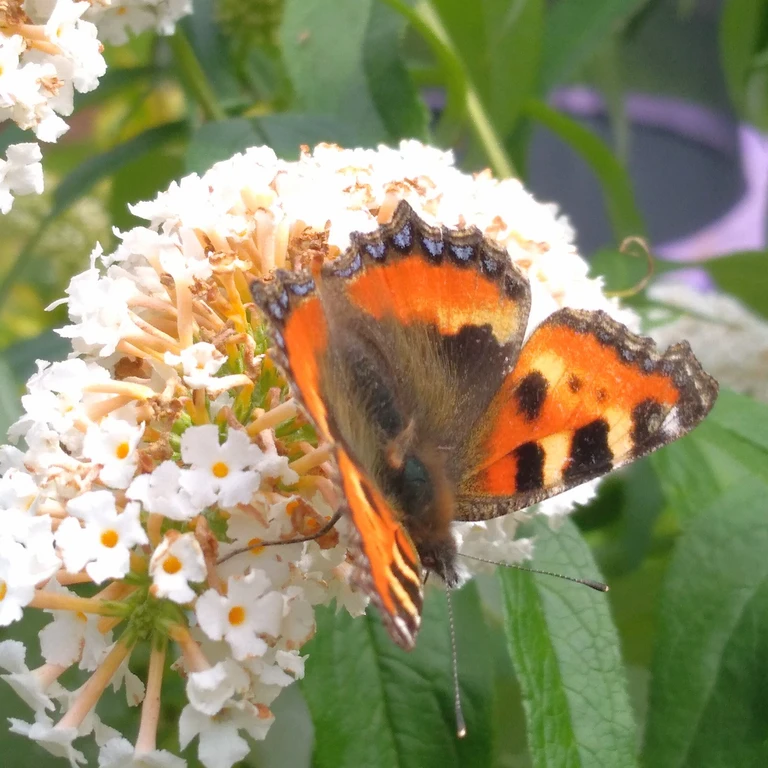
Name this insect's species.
Aglais urticae
